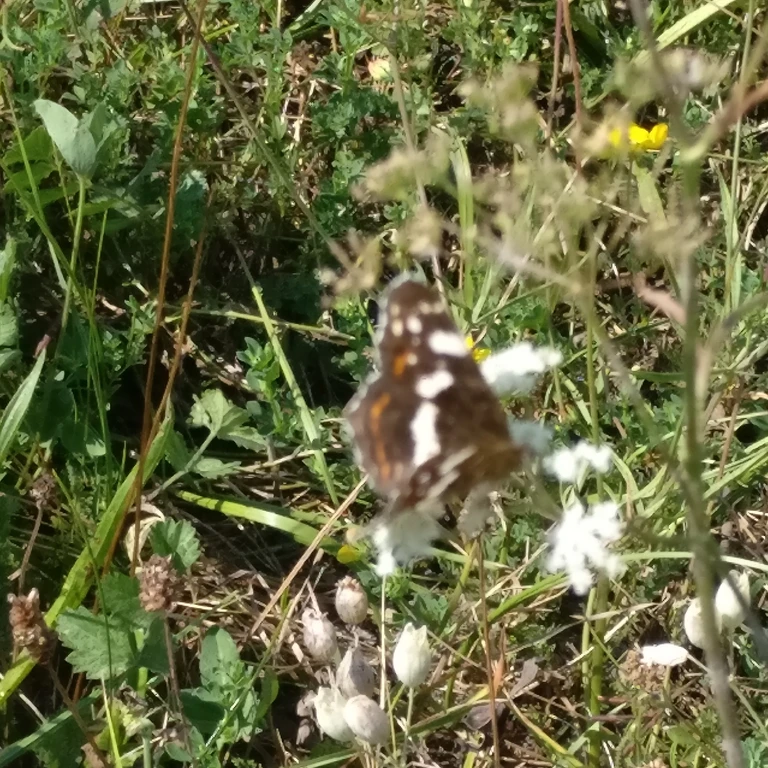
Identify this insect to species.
Araschnia levana
